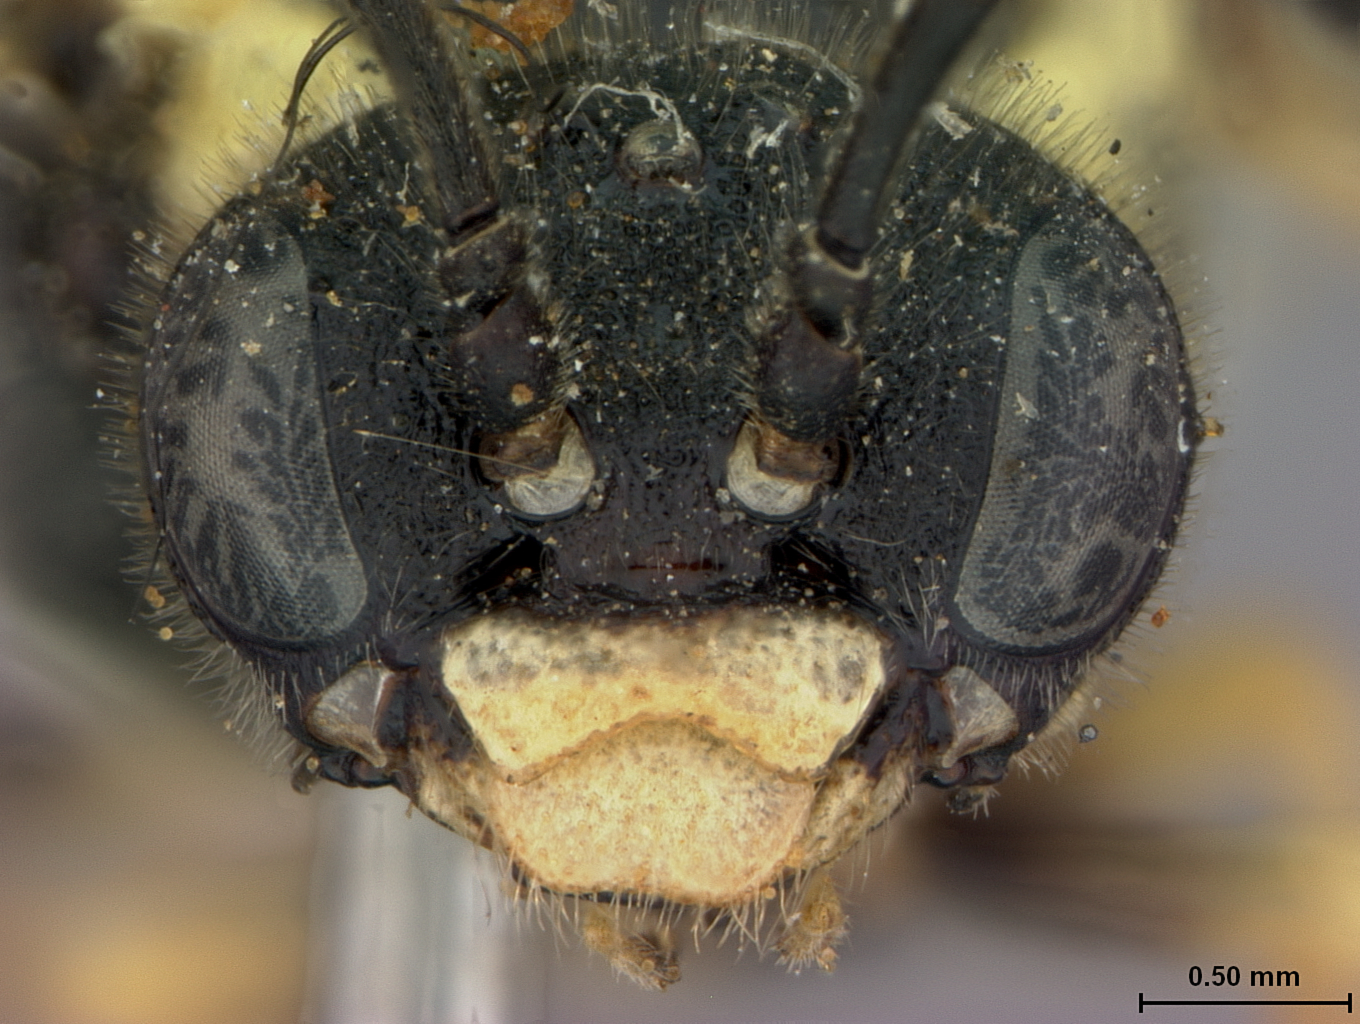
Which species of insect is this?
Acorduleceridea compressicornis
